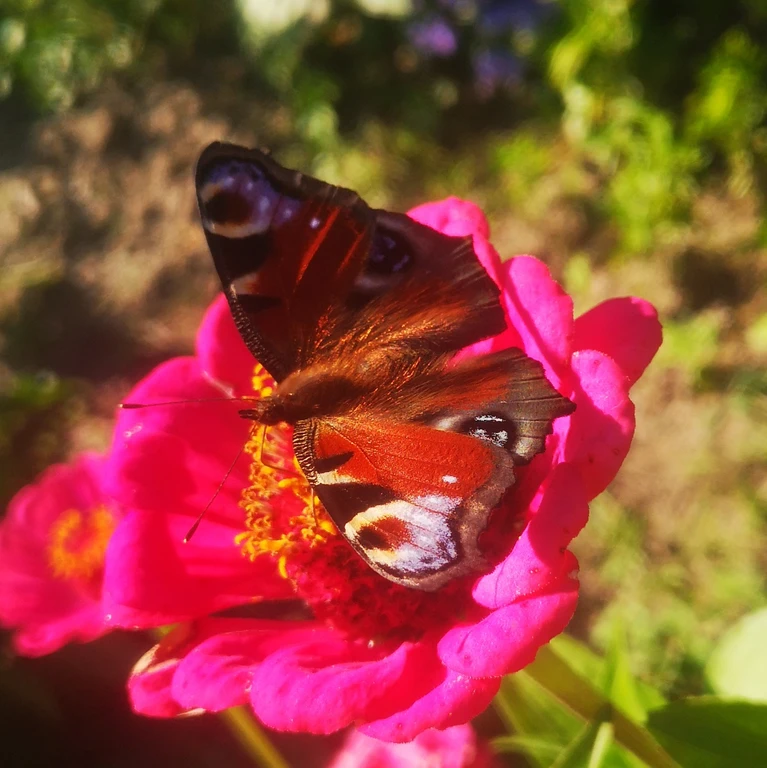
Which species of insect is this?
Aglais io
